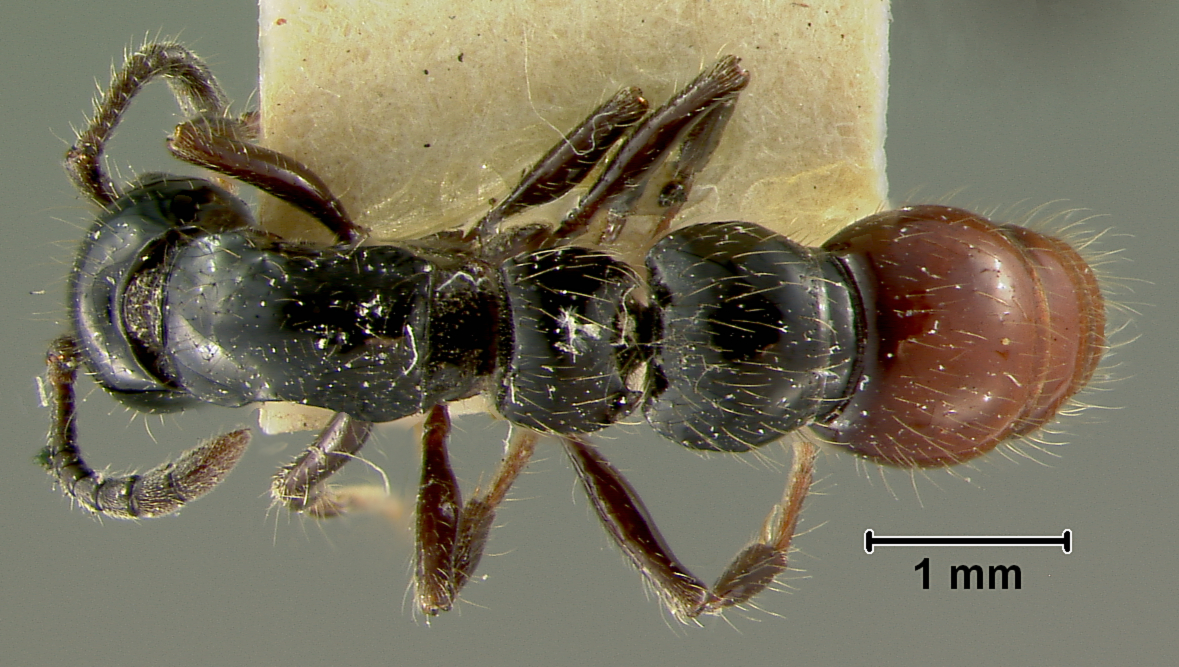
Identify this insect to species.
Phyracaces ficosus
